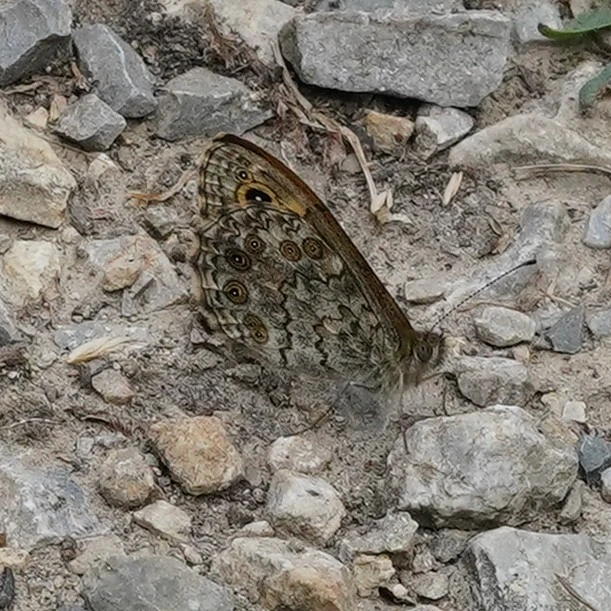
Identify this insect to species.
Lasiommata megera (also Pararge megera)
